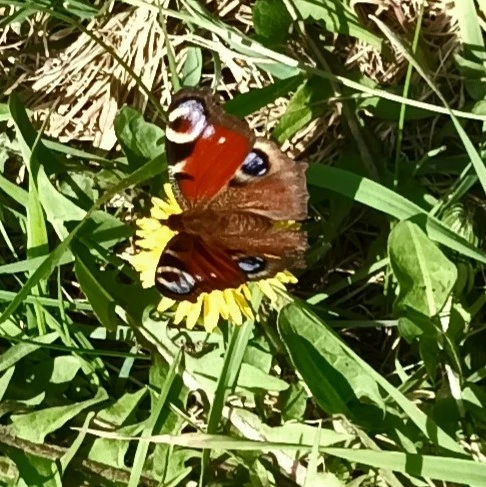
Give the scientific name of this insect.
Aglais io
